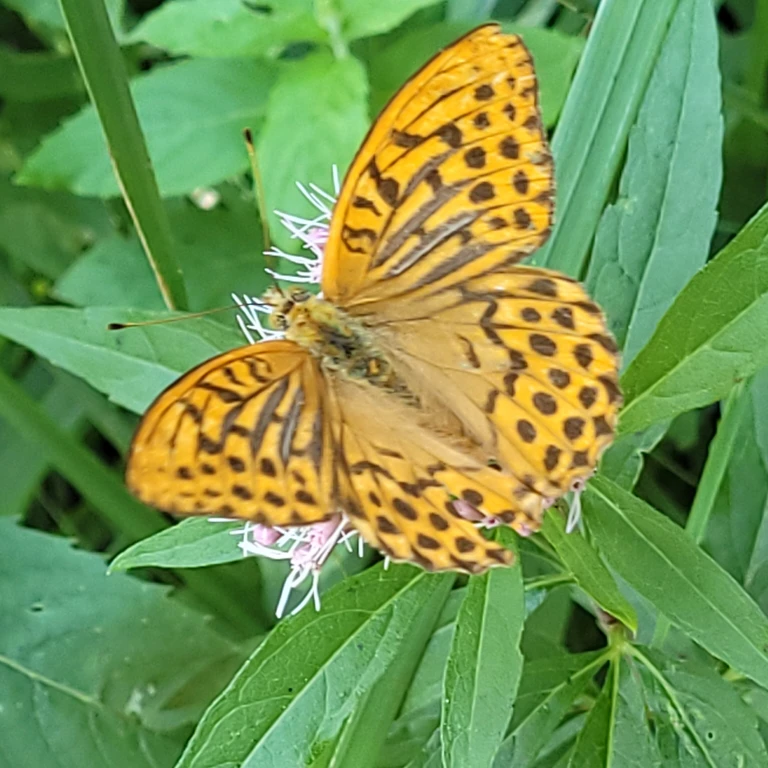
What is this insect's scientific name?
Argynnis paphia
